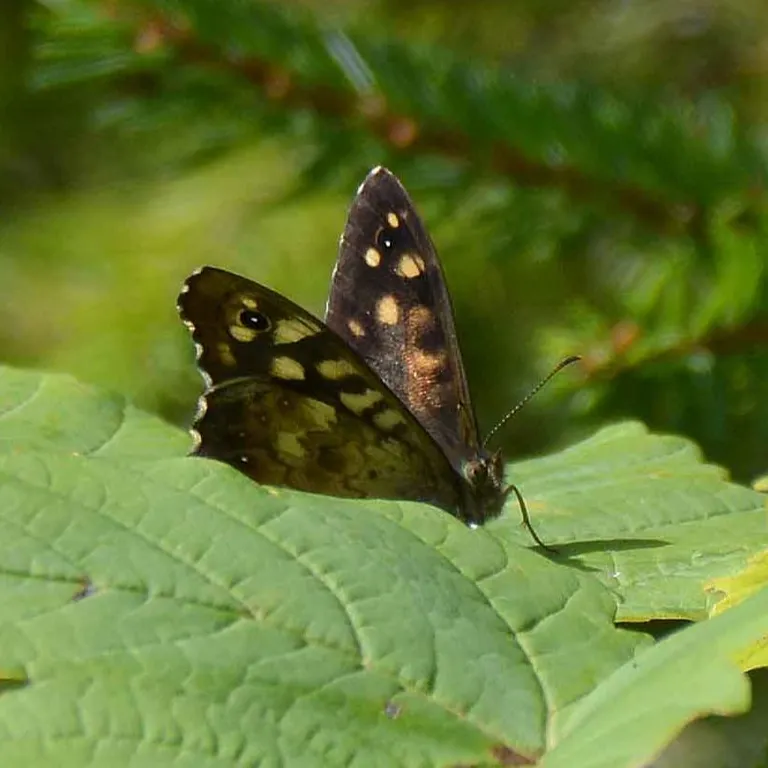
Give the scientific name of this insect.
Pararge aegeria
